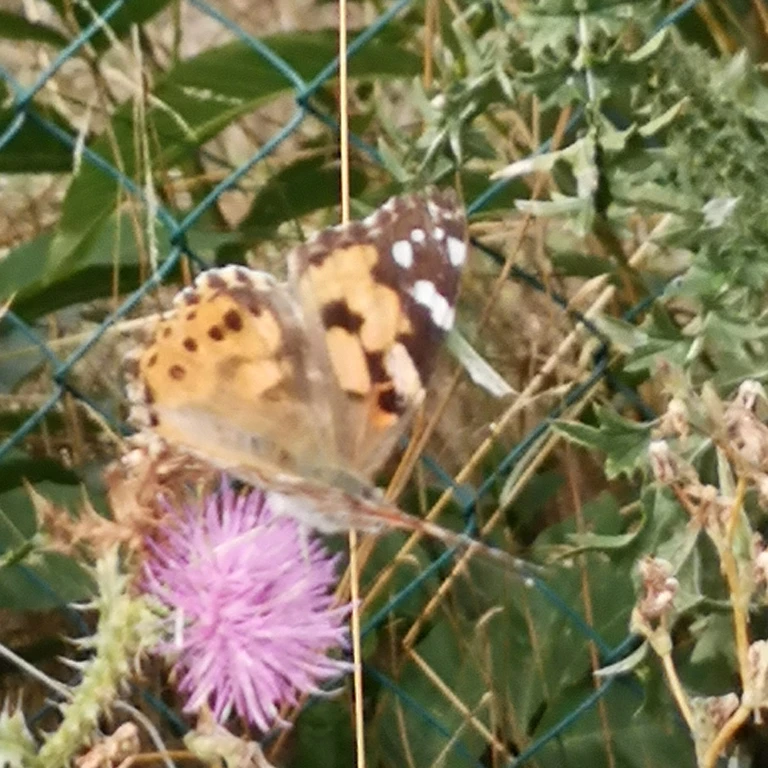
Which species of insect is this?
Vanessa cardui
